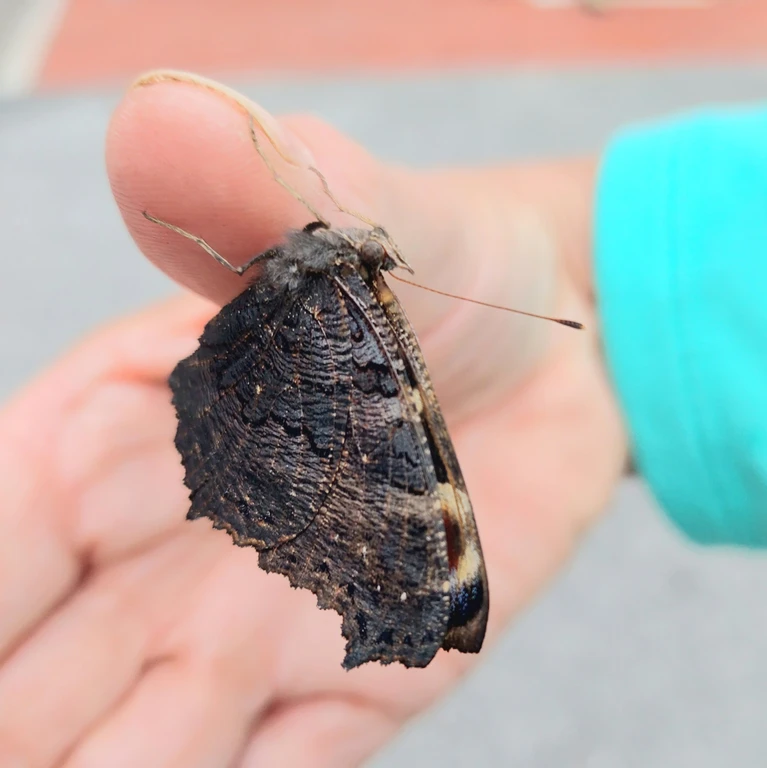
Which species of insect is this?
Aglais io
